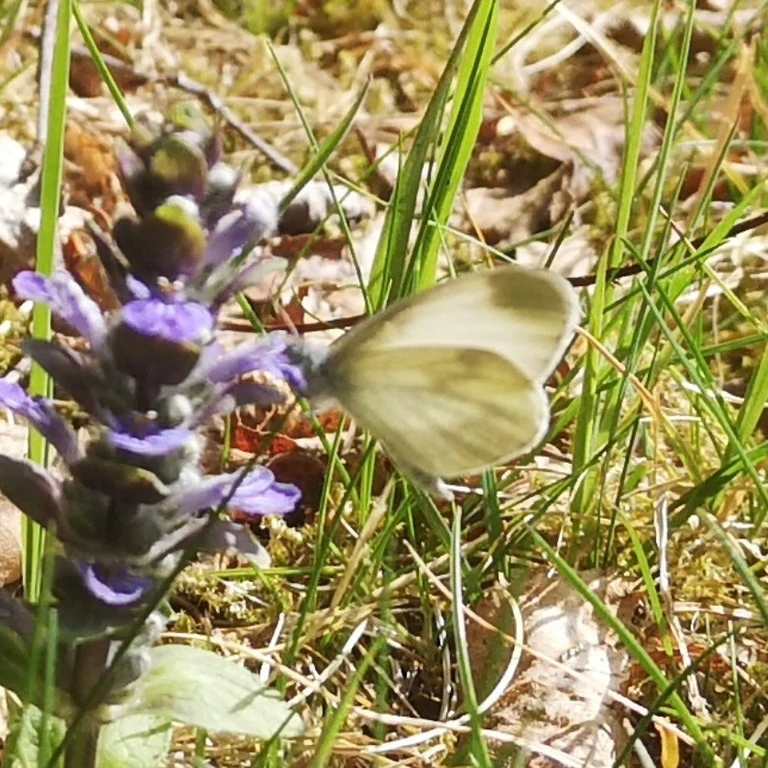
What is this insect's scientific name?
Leptidea sinapis/juvernica
